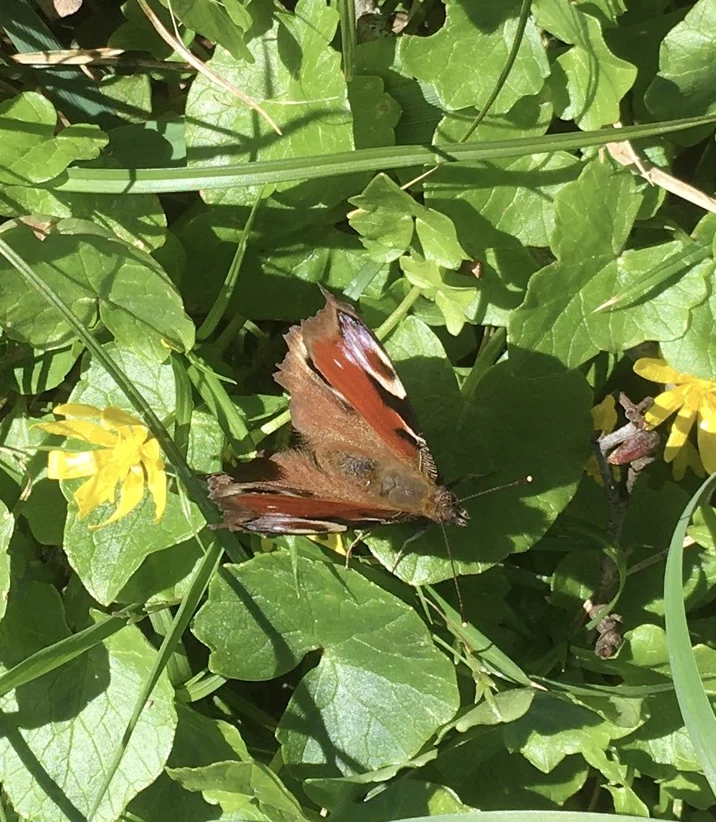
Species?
Aglais io
